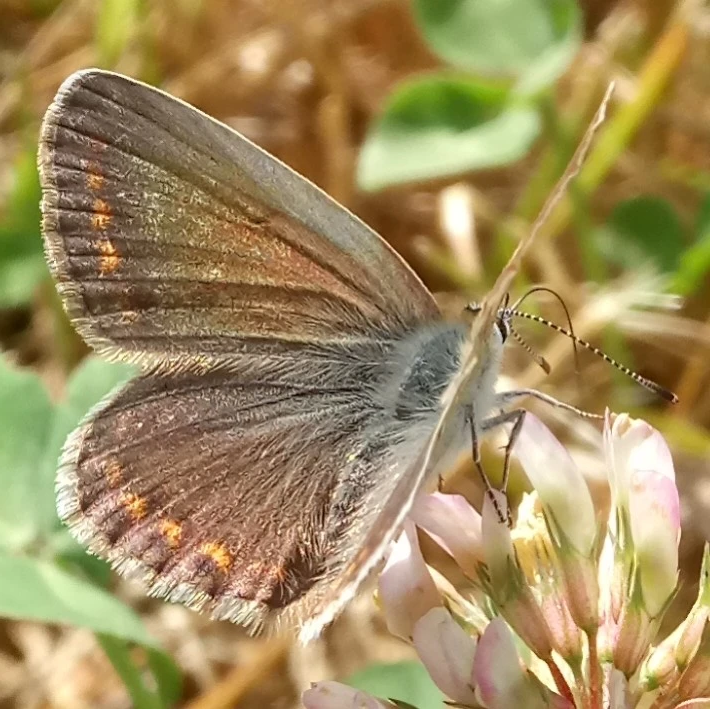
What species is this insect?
Polyommatus icarus
